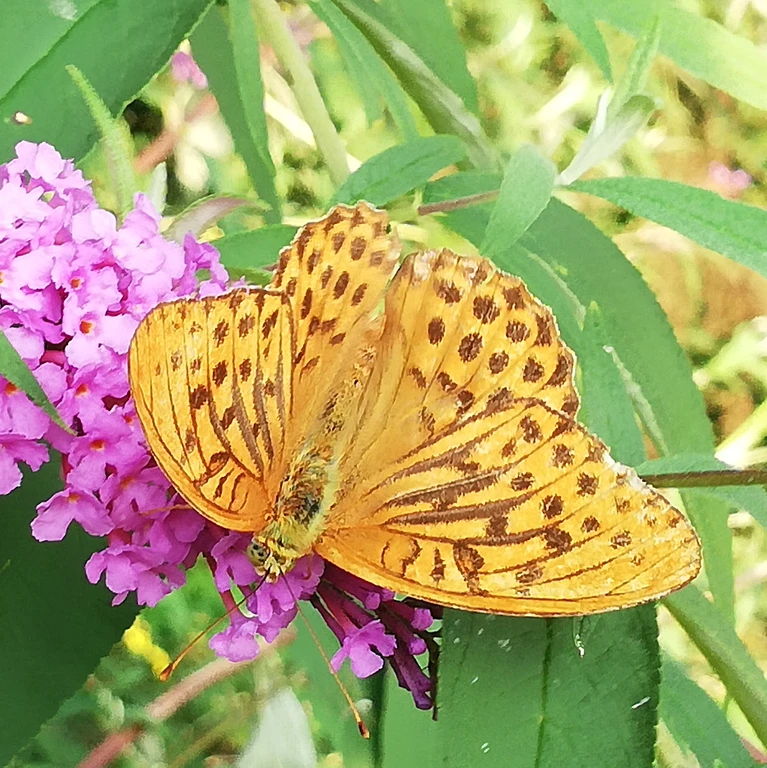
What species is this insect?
Argynnis paphia
